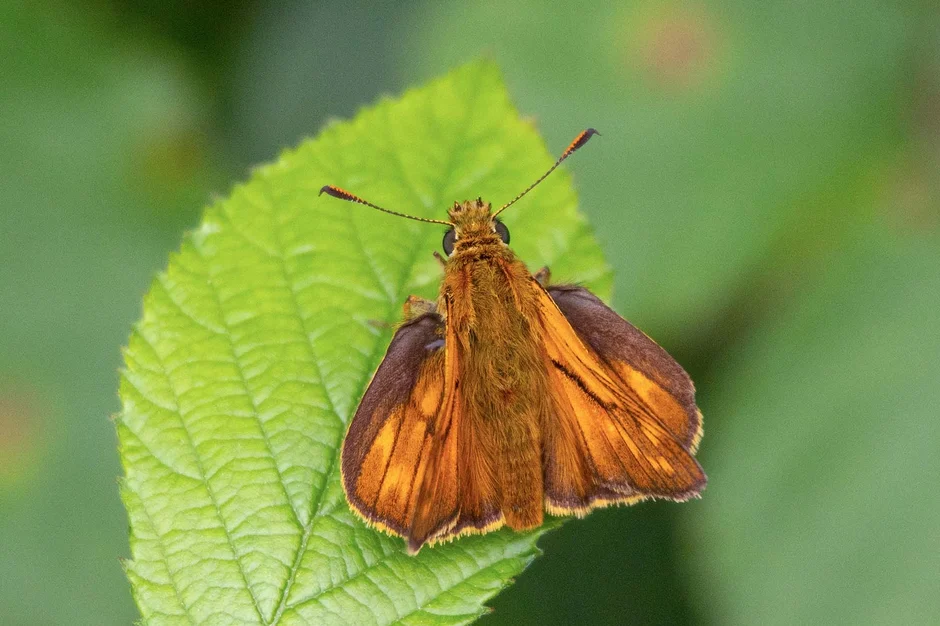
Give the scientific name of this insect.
Ochlodes sylvanus (also Ochlodes venata)
